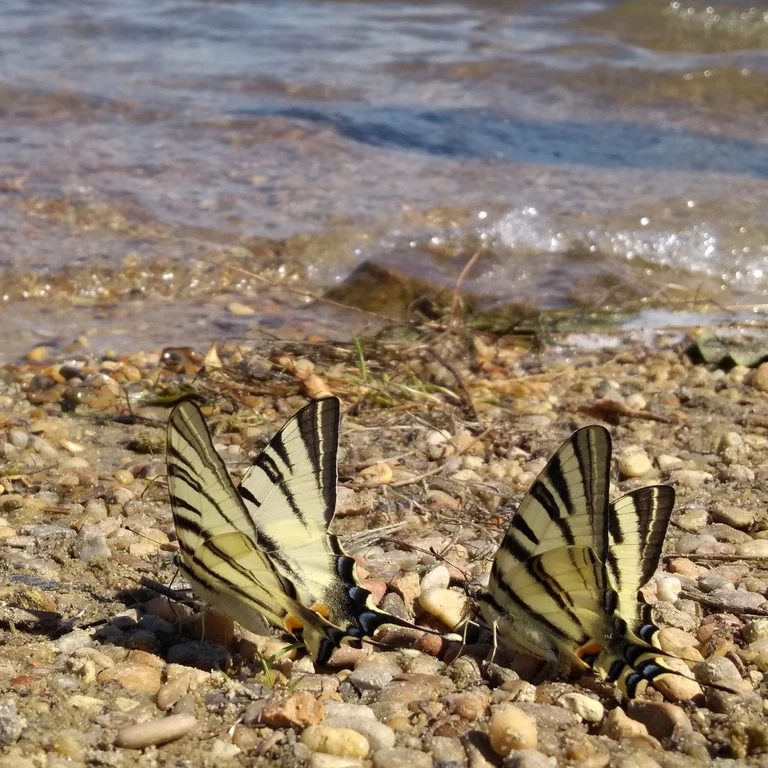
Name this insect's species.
Iphiclides podalirius
